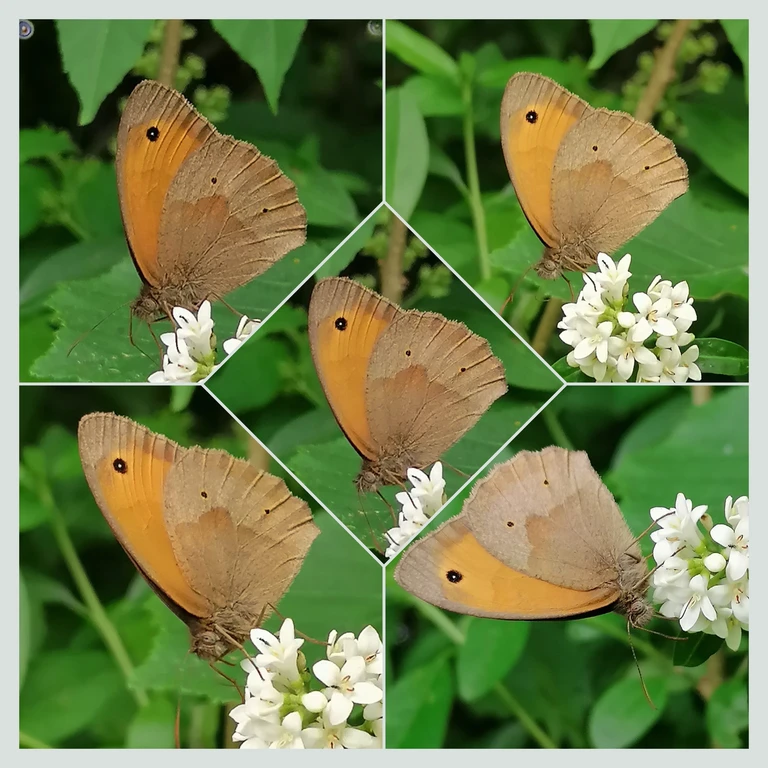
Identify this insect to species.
Maniola jurtina
